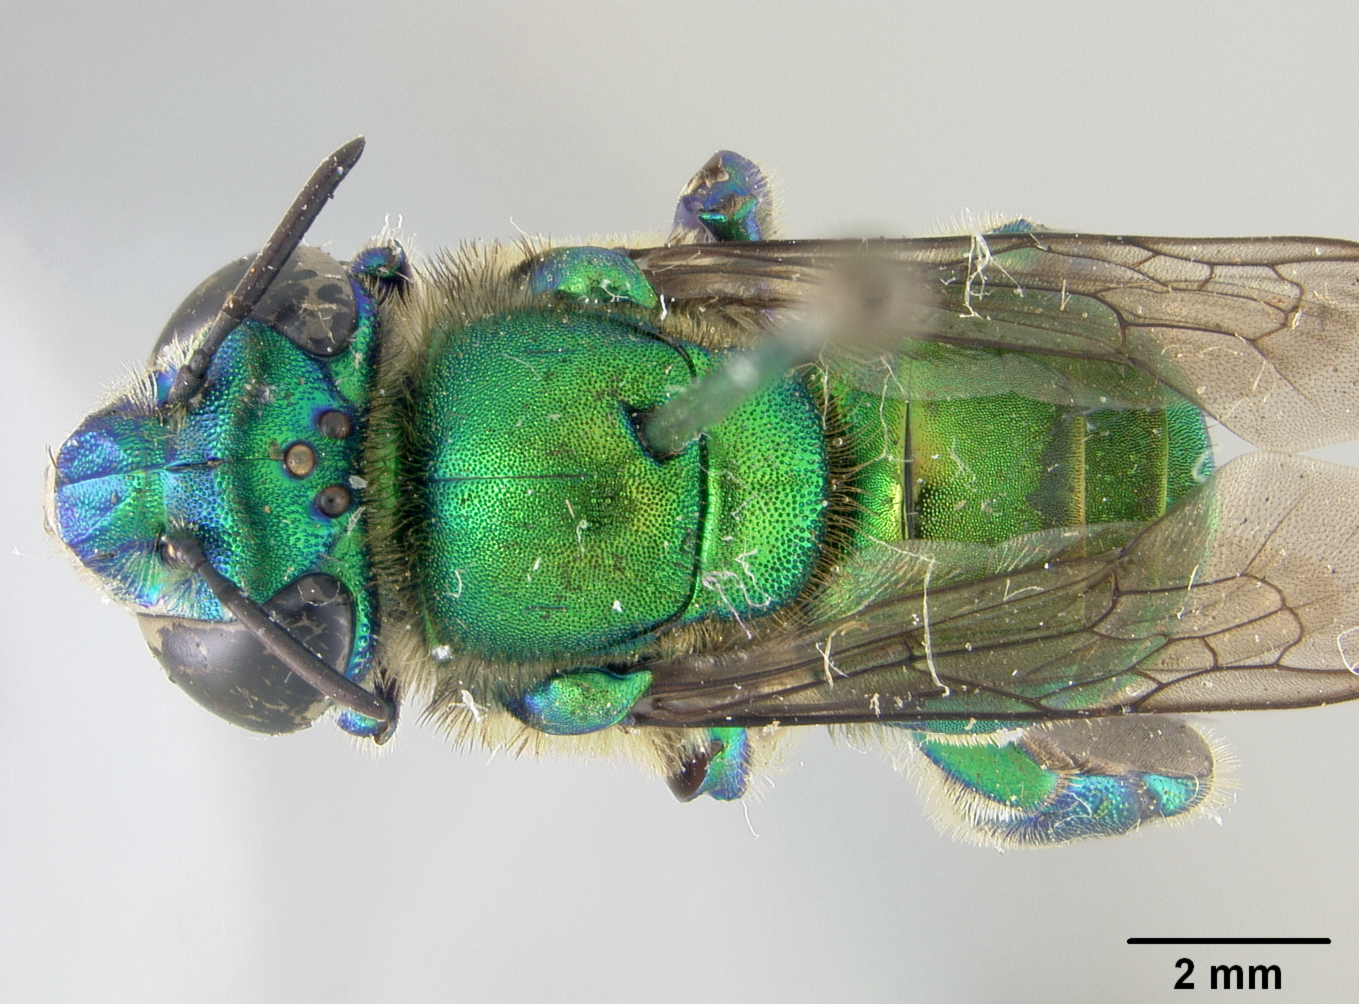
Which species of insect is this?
Euglossa deceptrix
